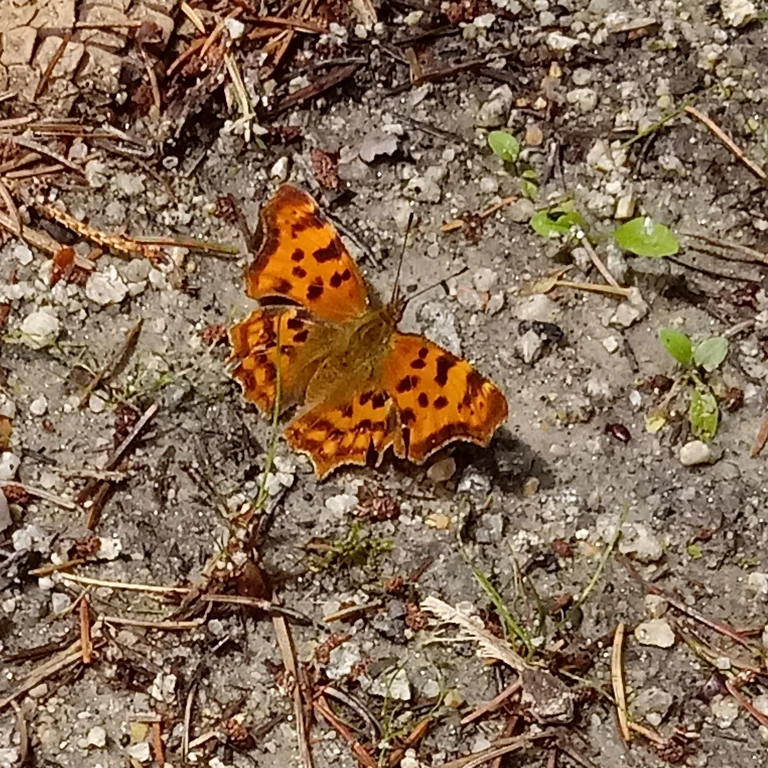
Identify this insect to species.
Polygonia c-album
